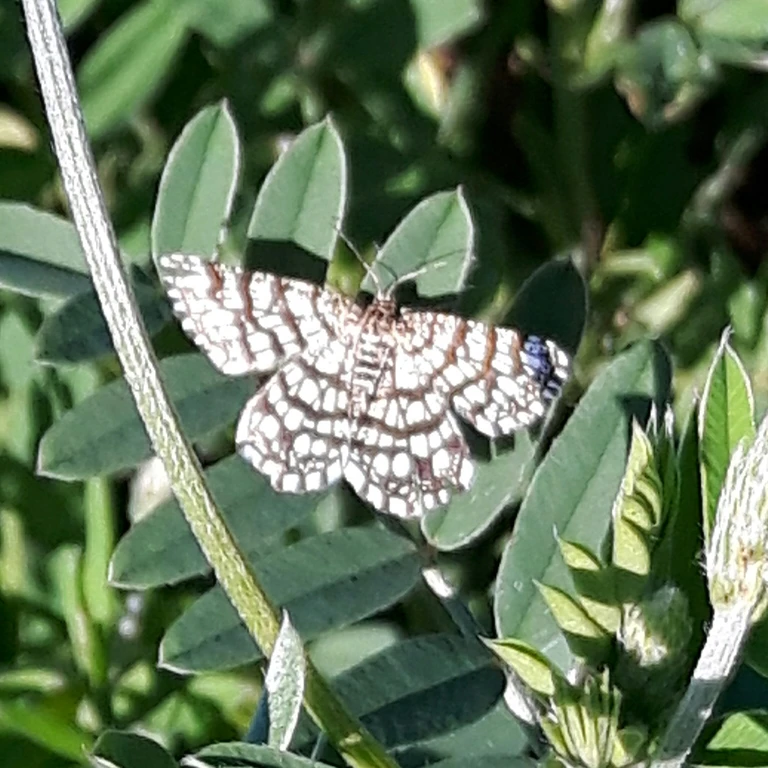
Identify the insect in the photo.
Chiasmia clathrata
